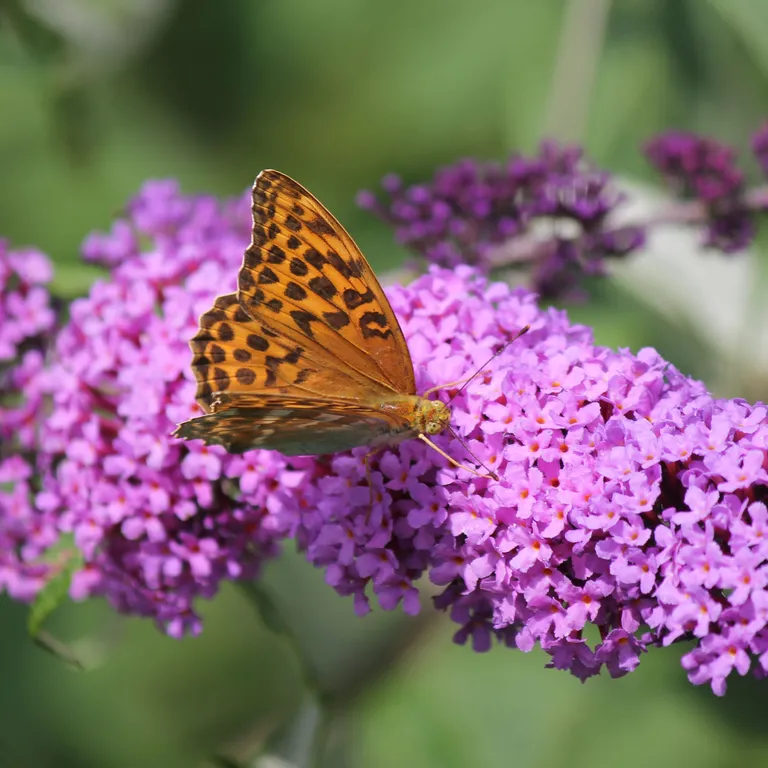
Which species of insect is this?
Argynnis paphia
